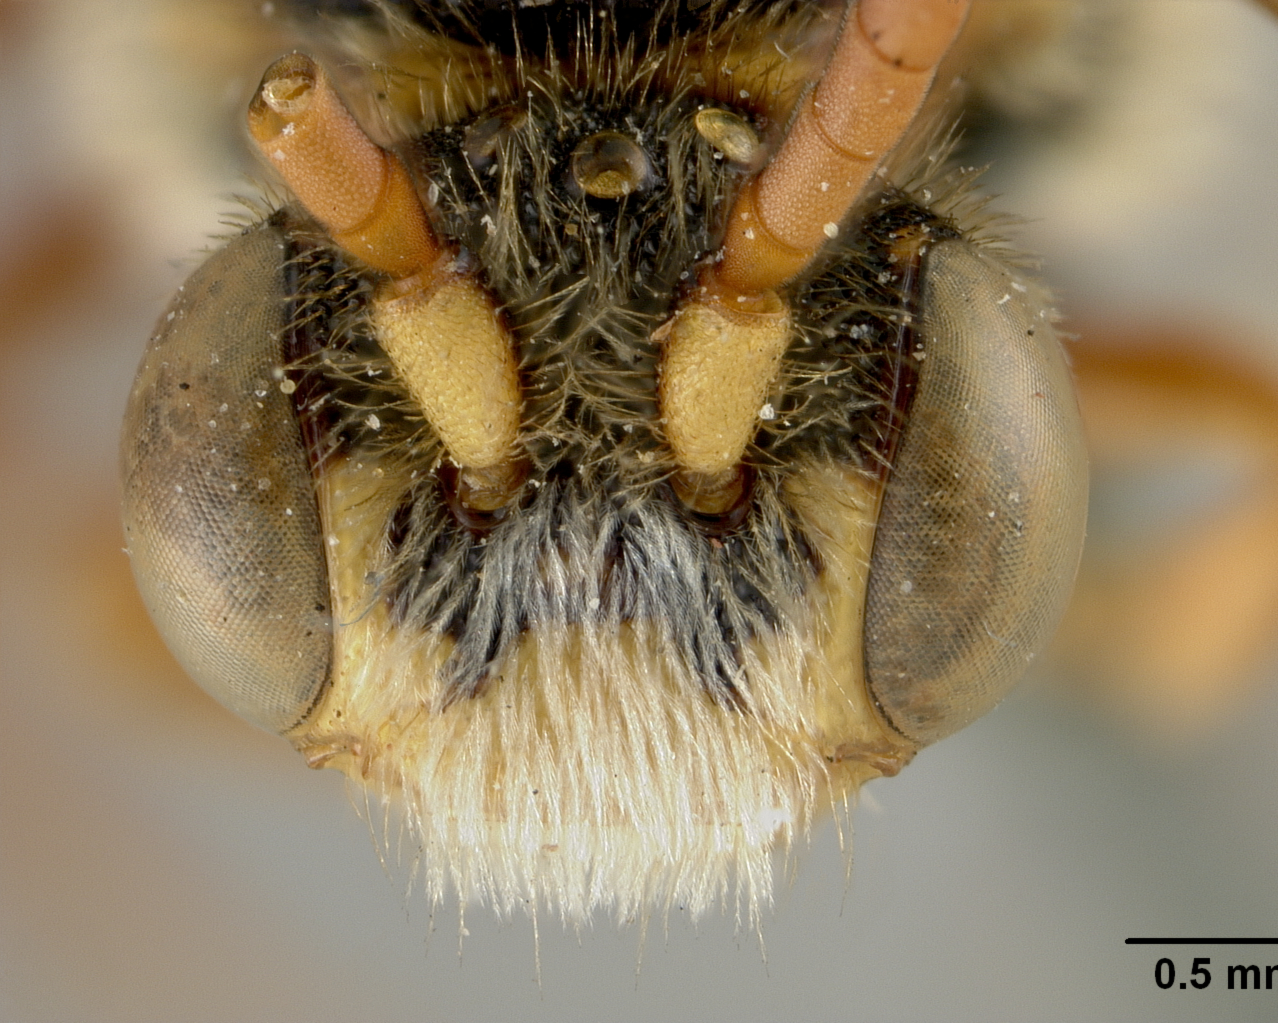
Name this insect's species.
Nomada subvicinalis
